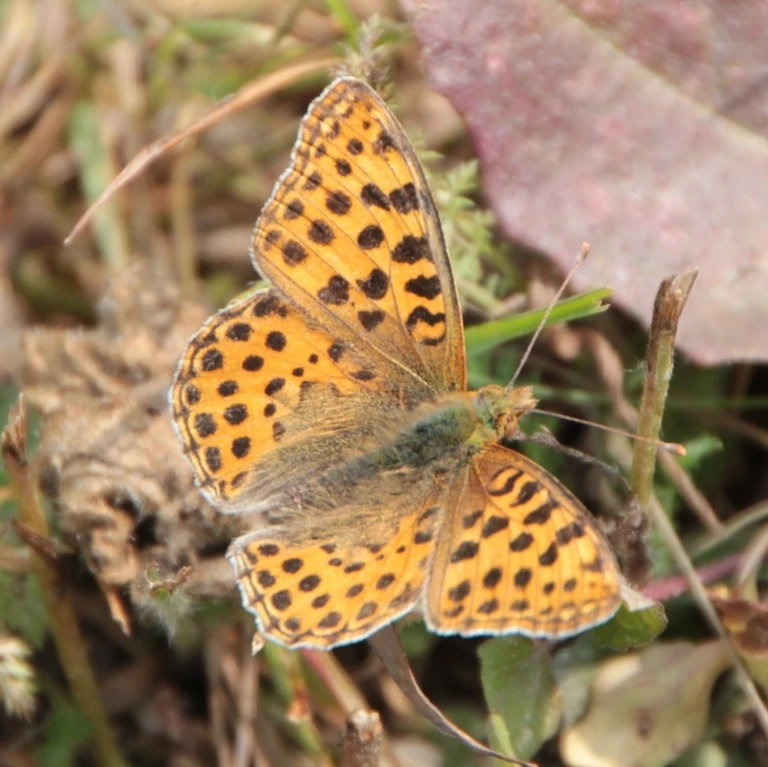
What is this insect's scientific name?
Issoria lathonia
